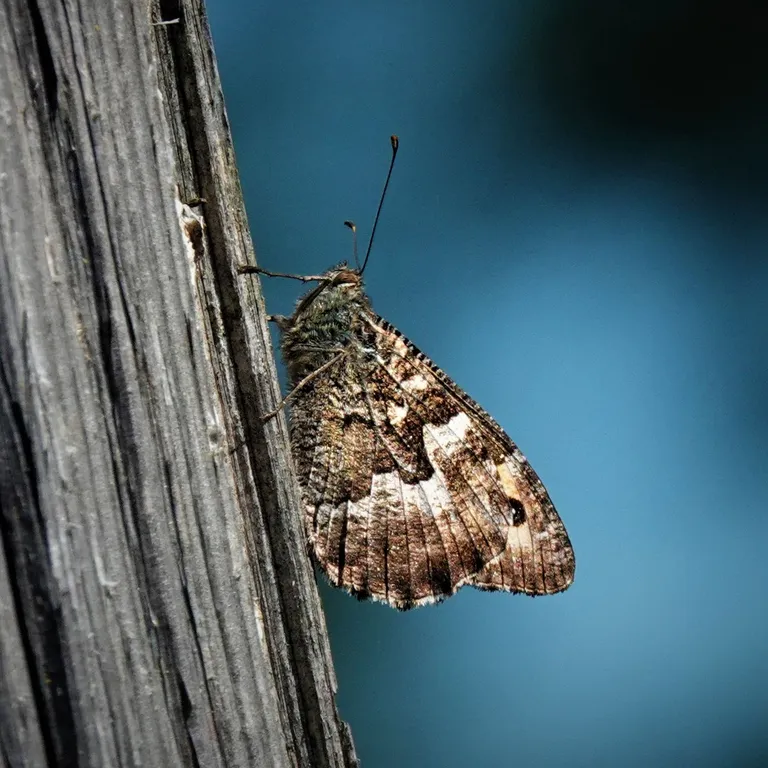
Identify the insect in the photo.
Hipparchia semele
